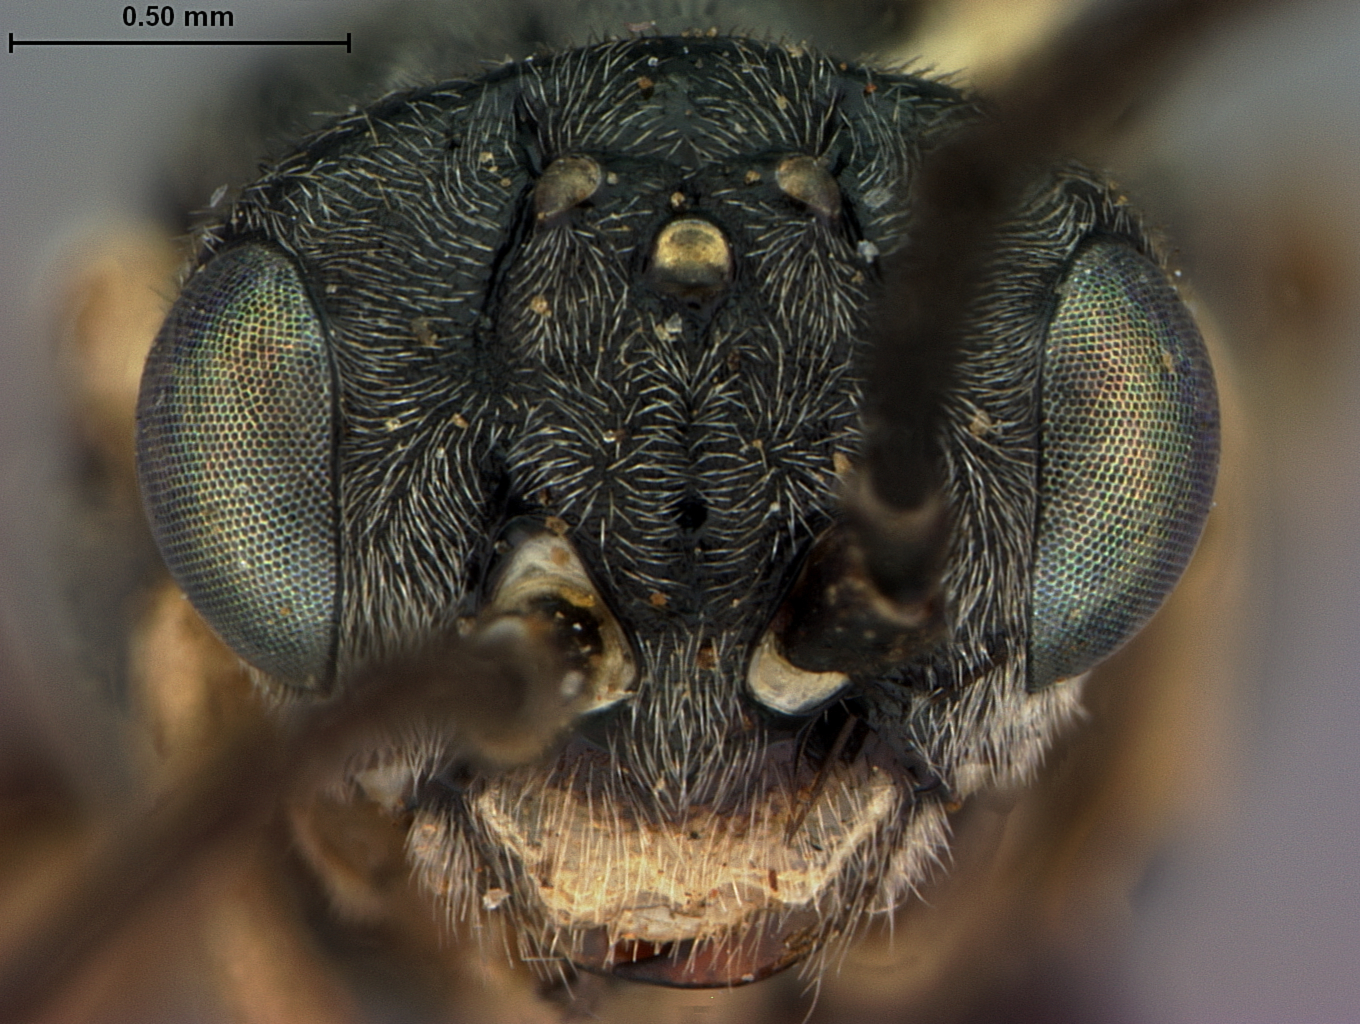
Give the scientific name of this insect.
Monosoma maura
